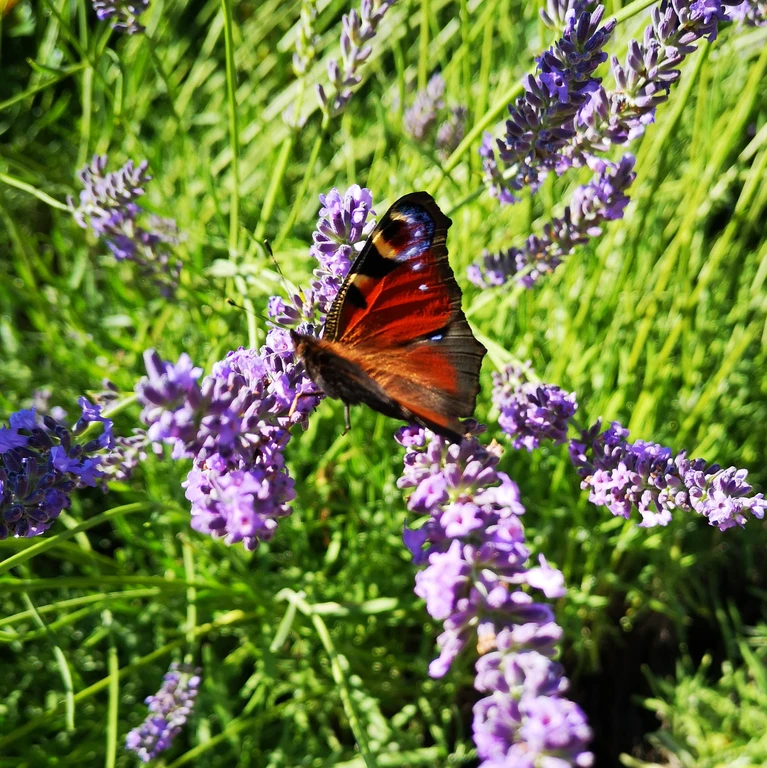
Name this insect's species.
Aglais io
